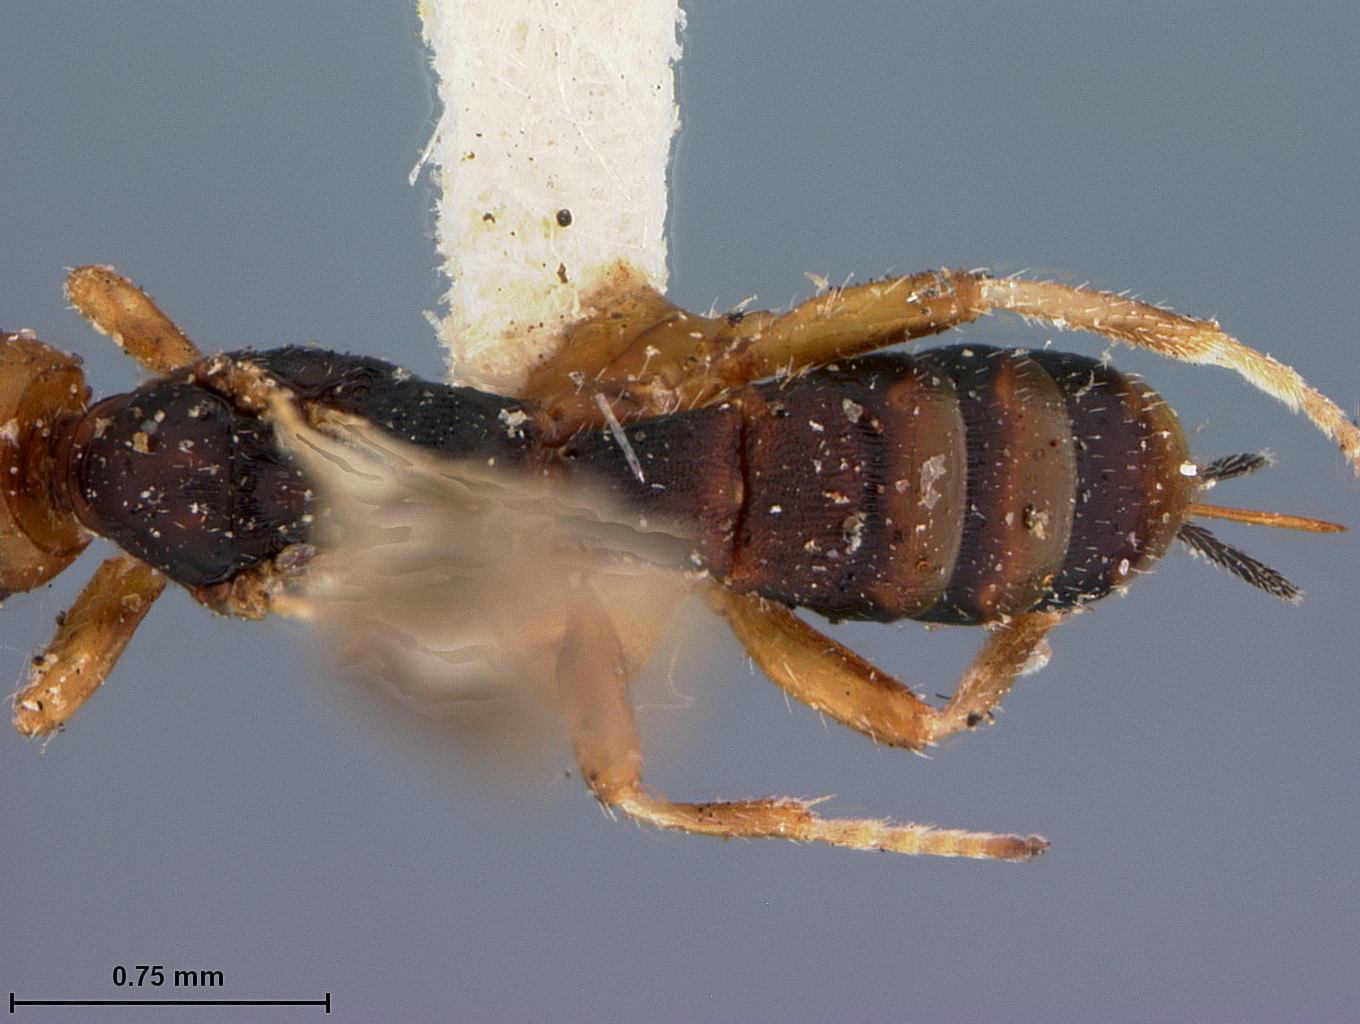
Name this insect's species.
Rhaconotus badius
